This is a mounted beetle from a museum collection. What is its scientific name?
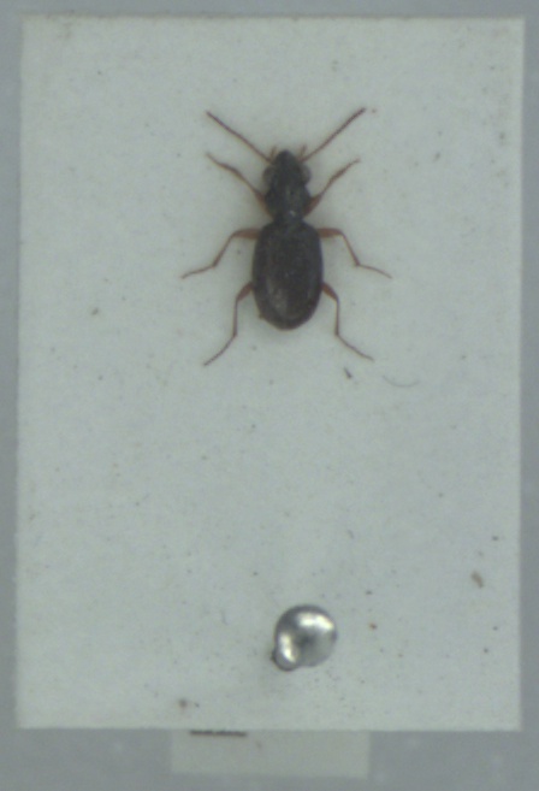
Asaphidion curtum
